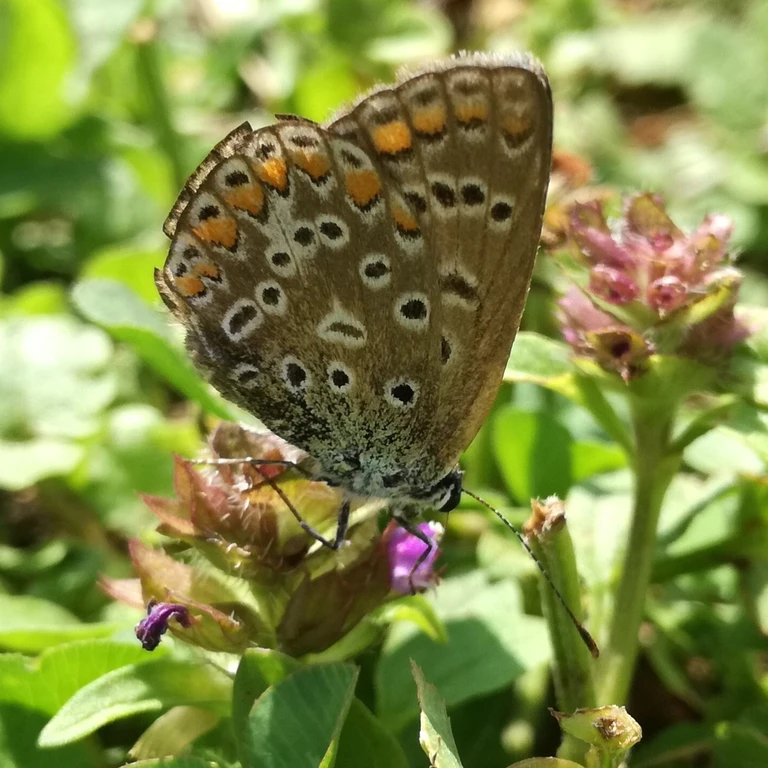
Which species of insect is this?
Polyommatus icarus
